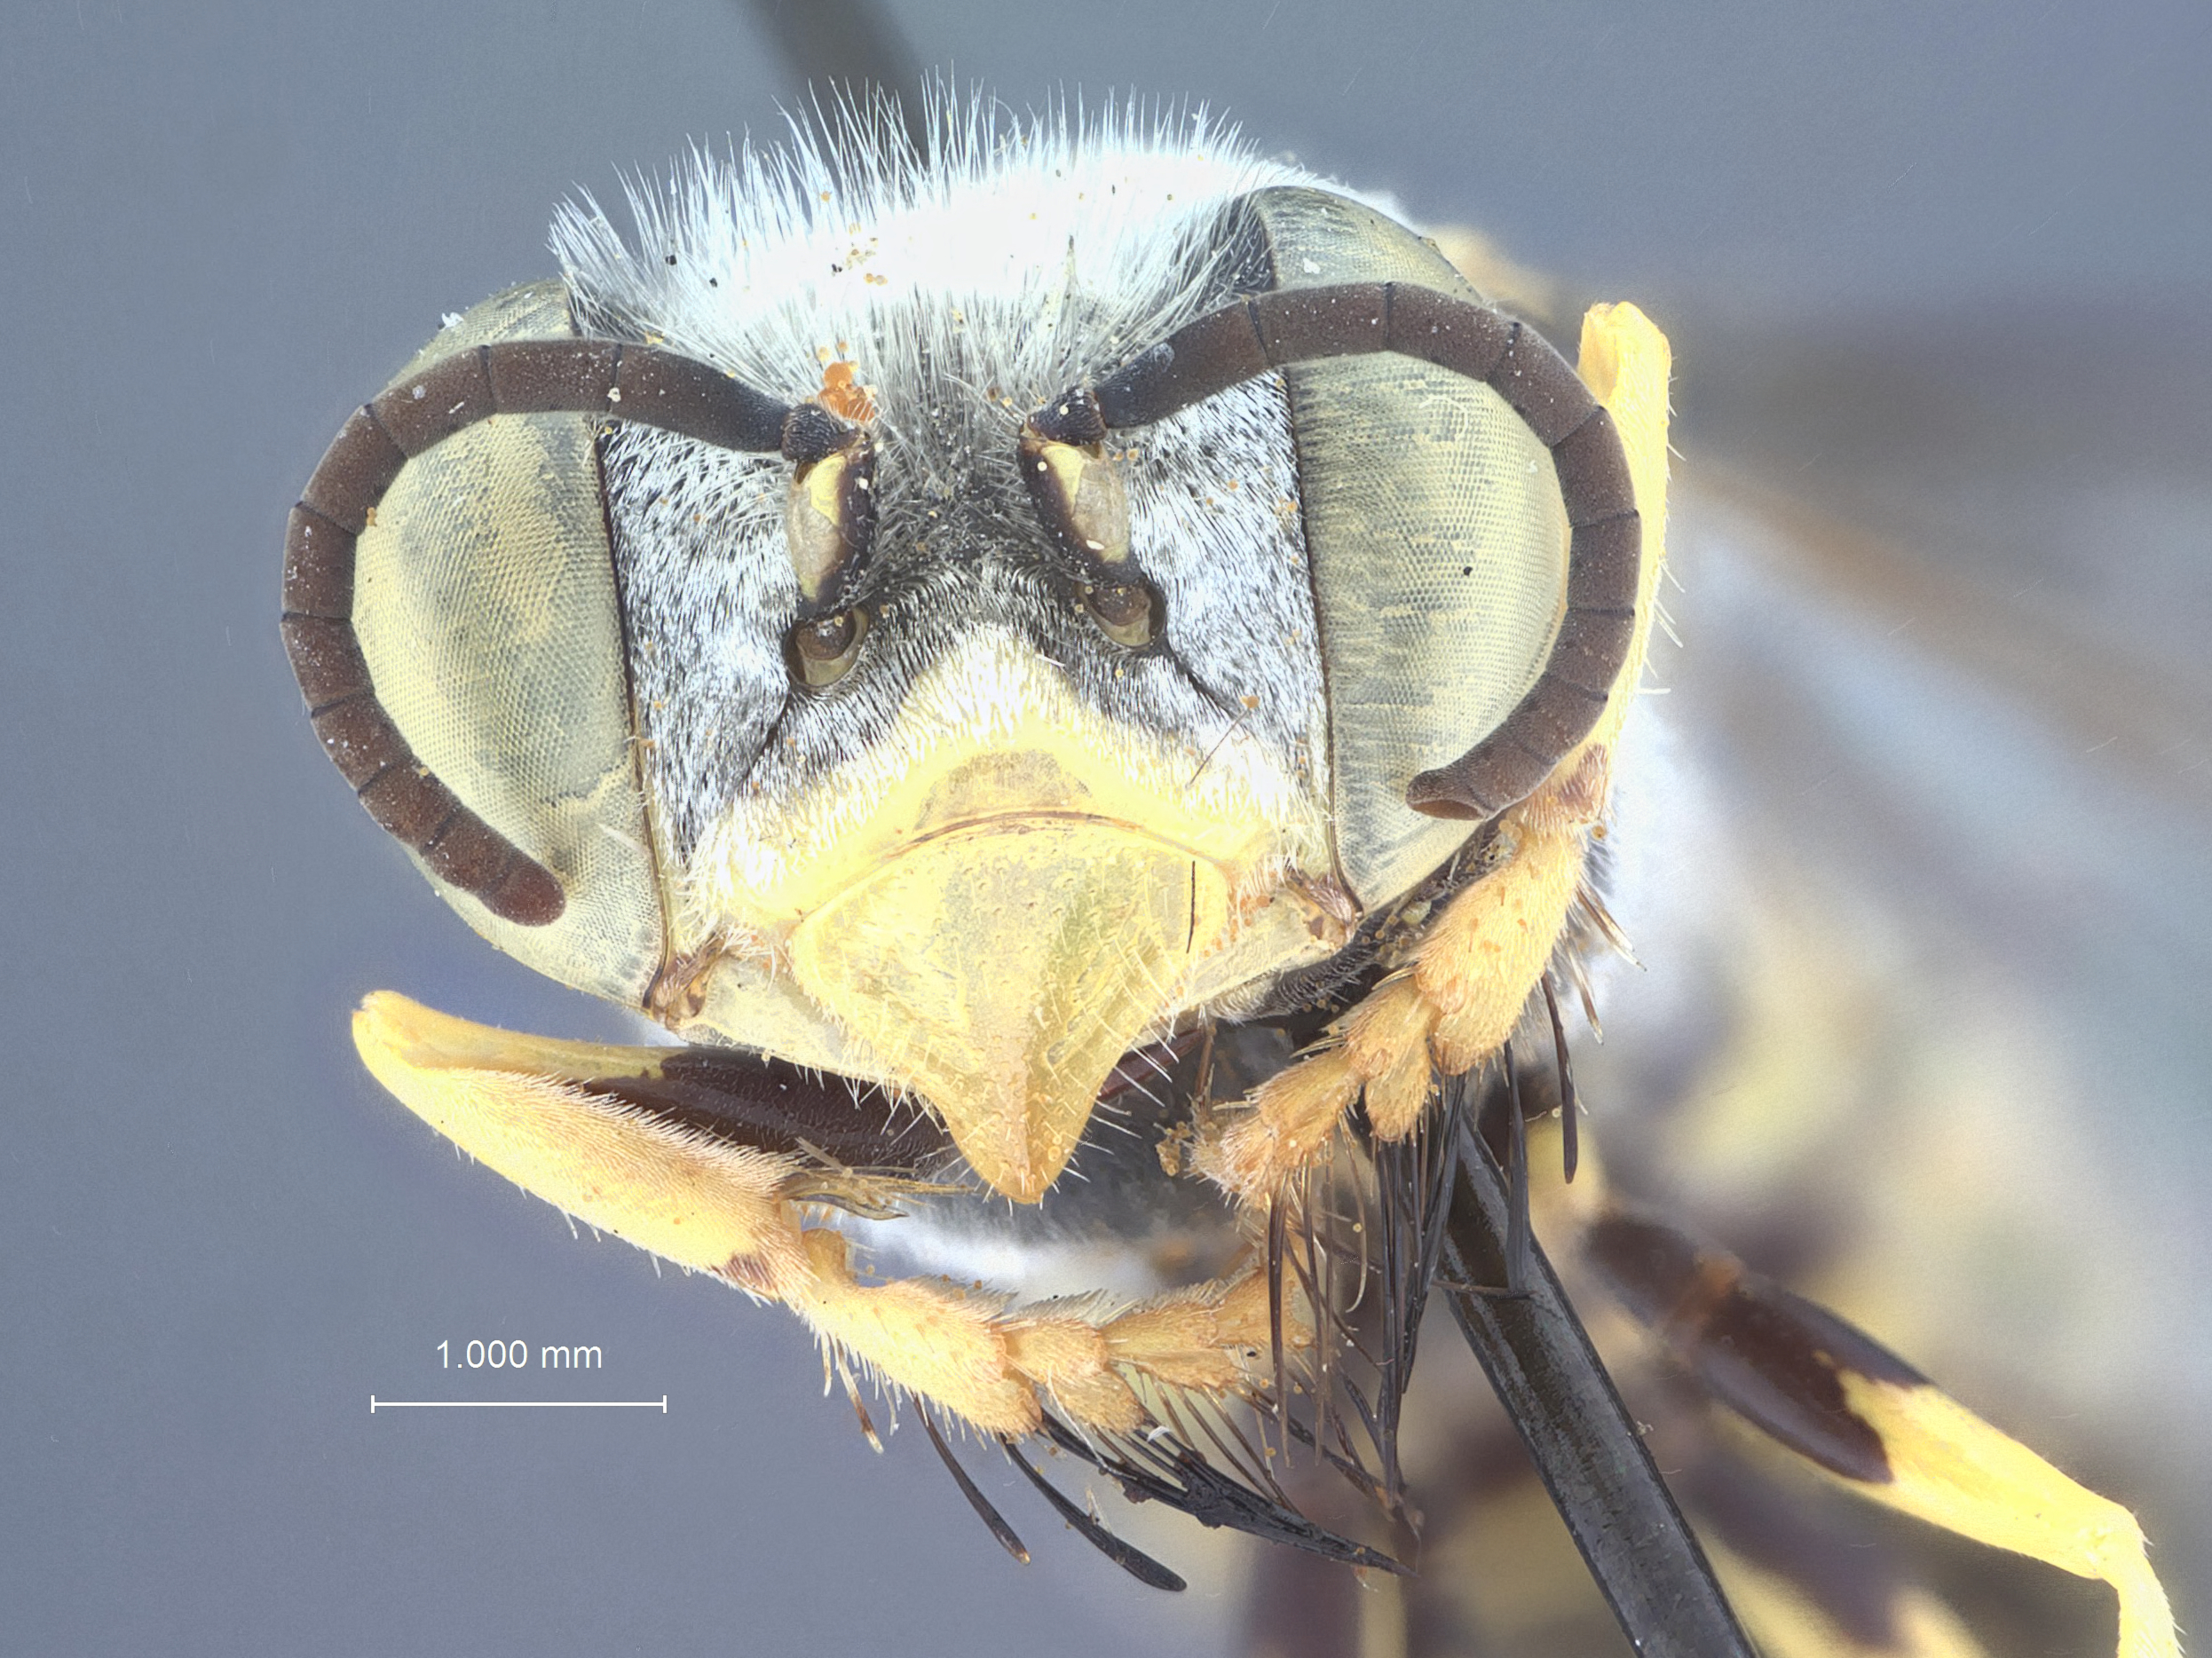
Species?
Microbembex equalis
